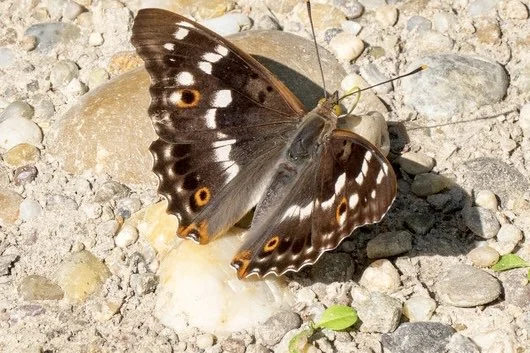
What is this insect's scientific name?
Apatura ilia
